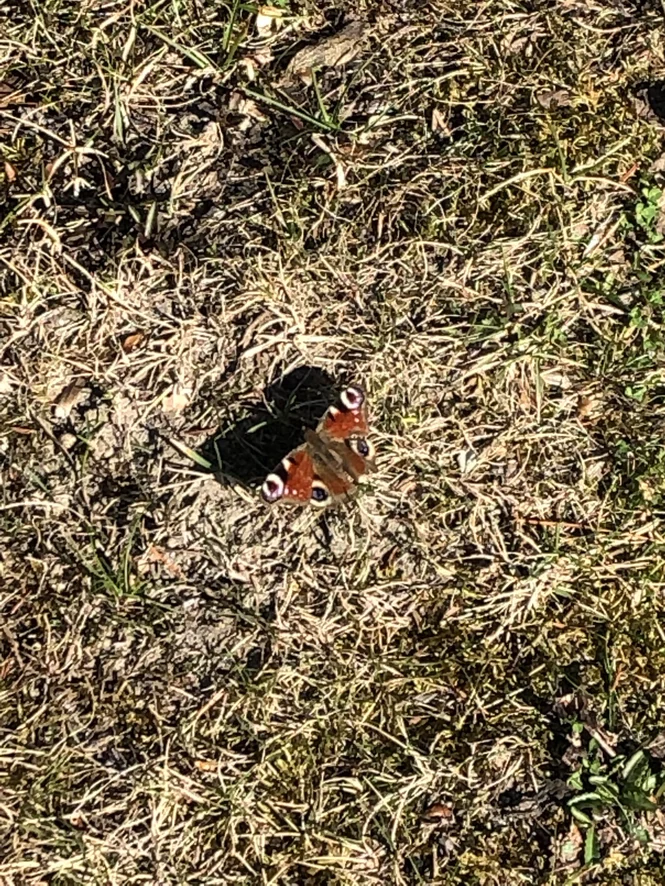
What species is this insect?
Aglais io
